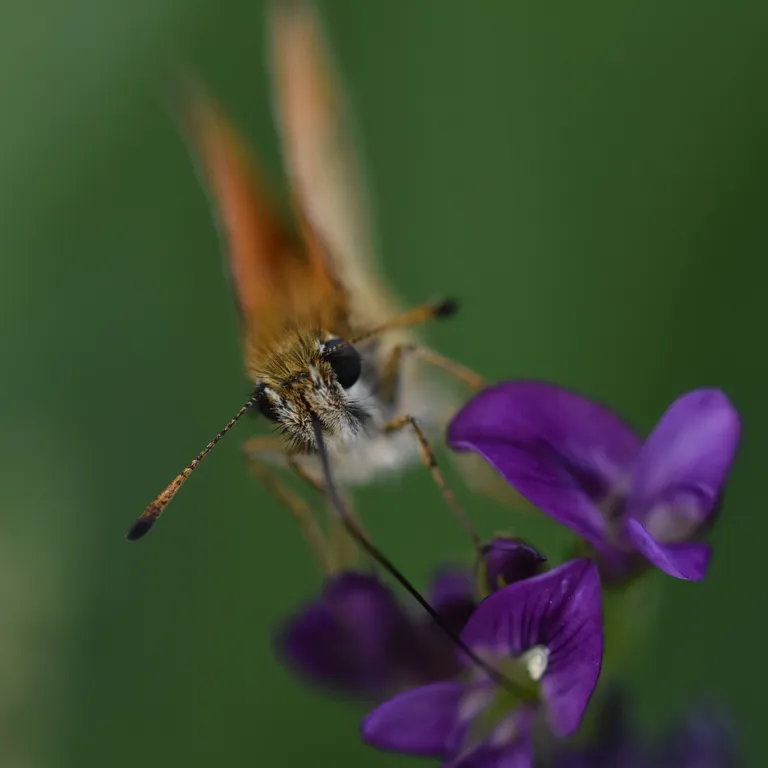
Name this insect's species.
Thymelicus lineola
